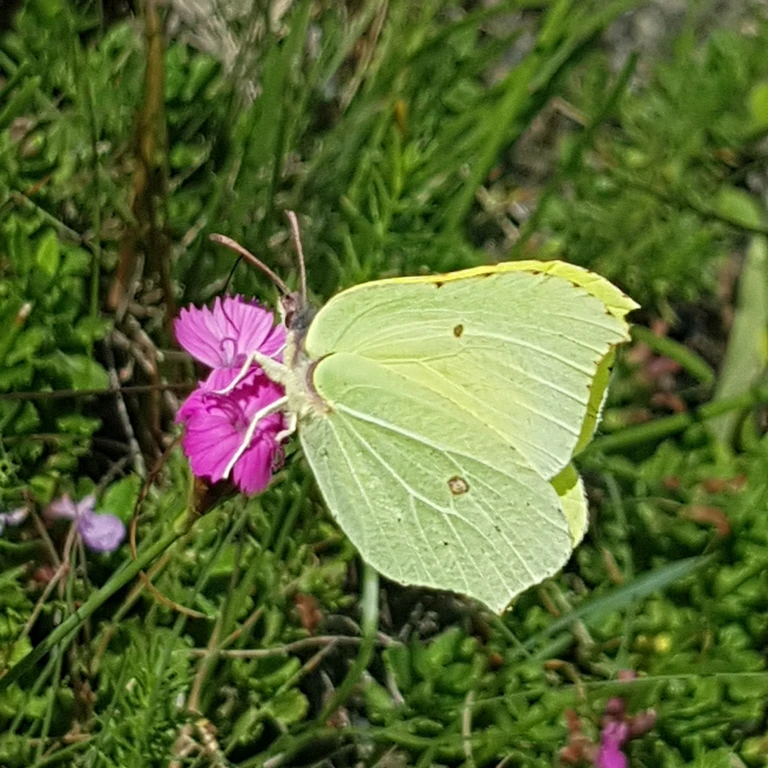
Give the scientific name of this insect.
Gonepteryx rhamni
